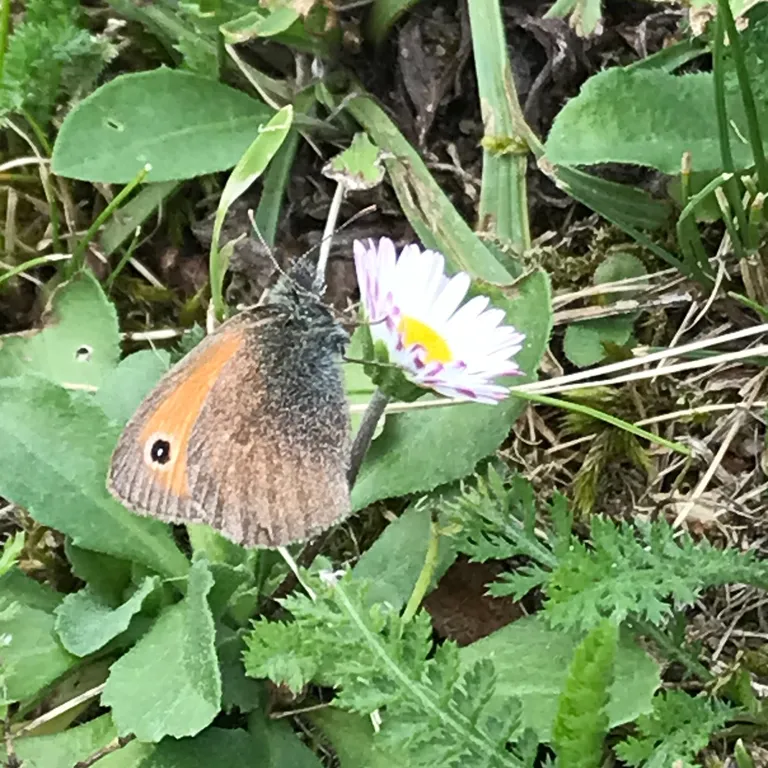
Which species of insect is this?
Coenonympha pamphilus
